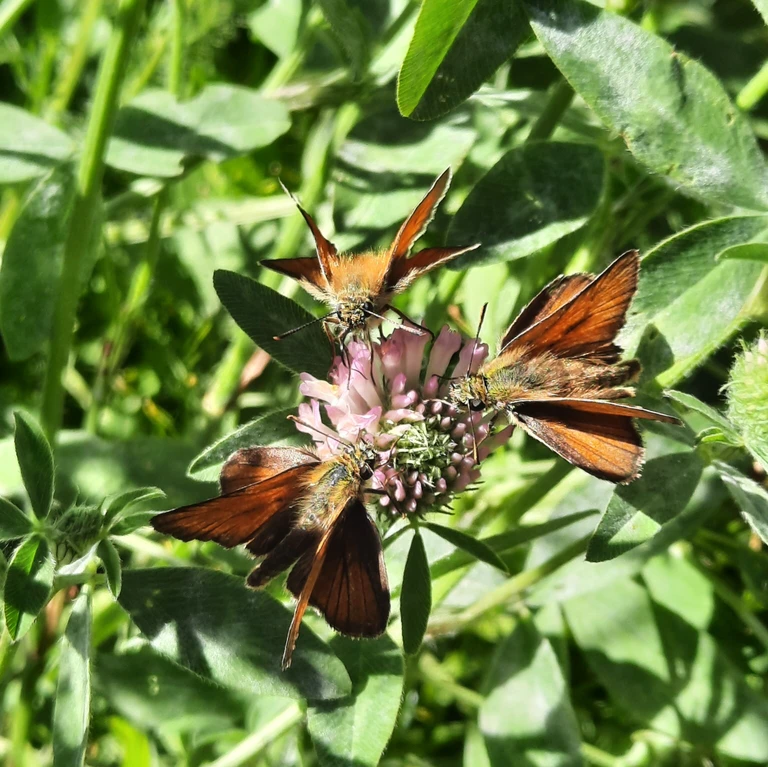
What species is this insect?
Thymelicus sylvestris
